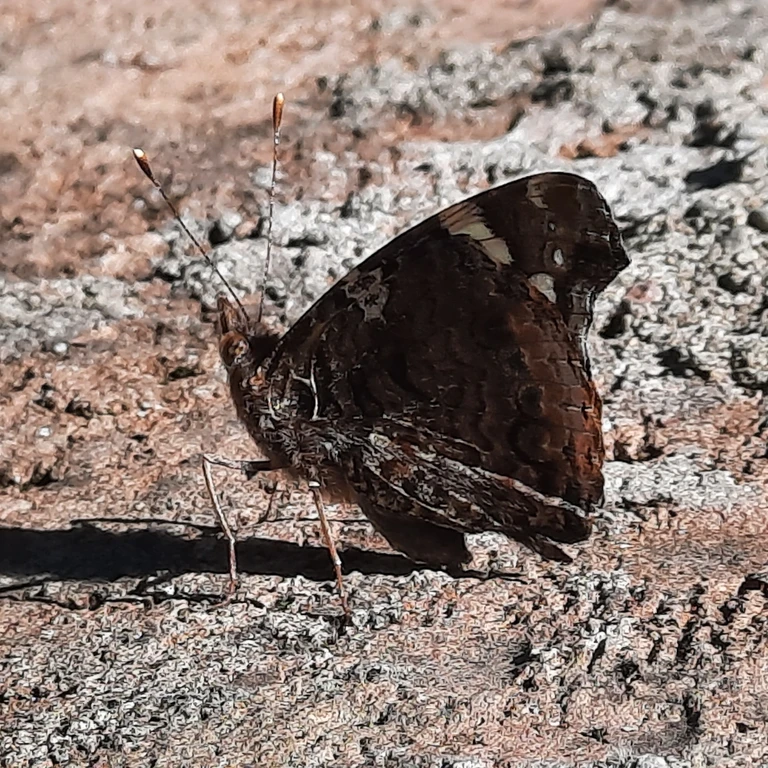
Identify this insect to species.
Vanessa atalanta
